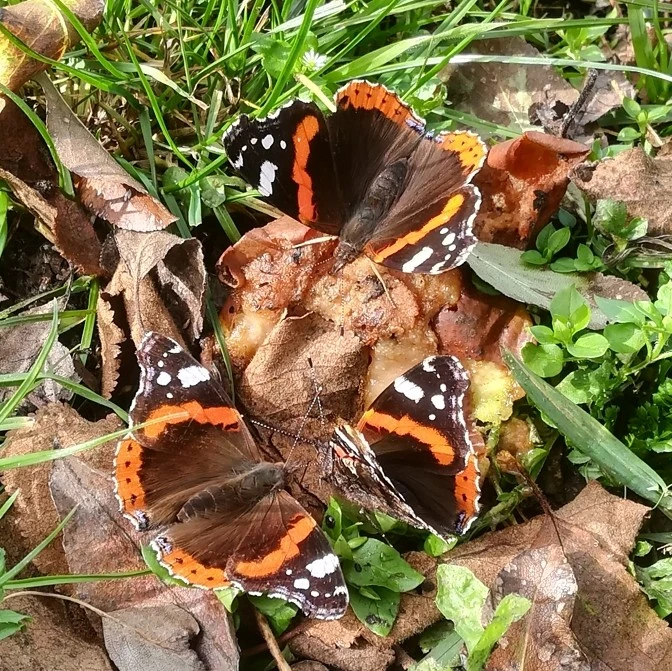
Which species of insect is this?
Vanessa atalanta
